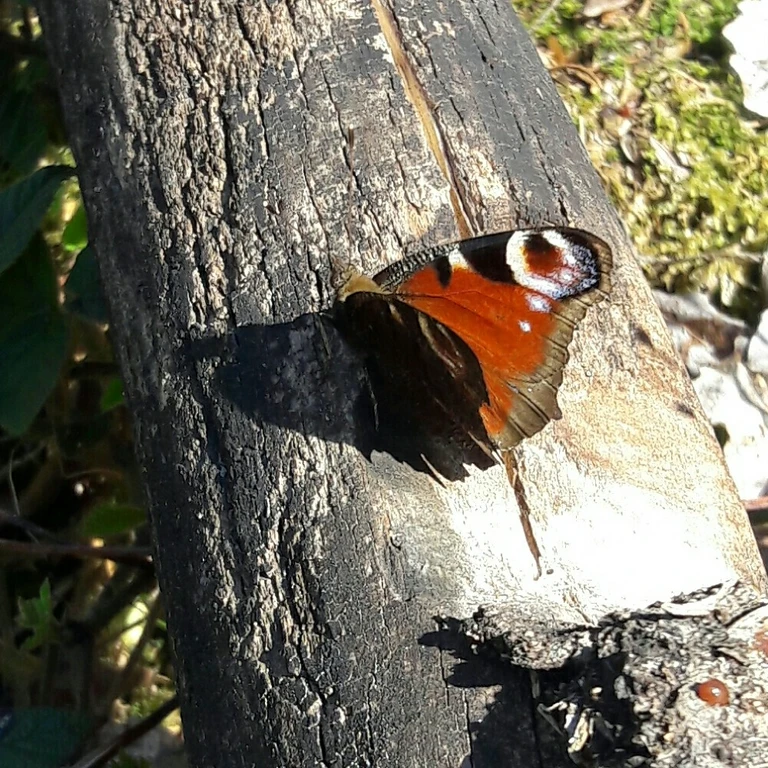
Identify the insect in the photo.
Aglais io
